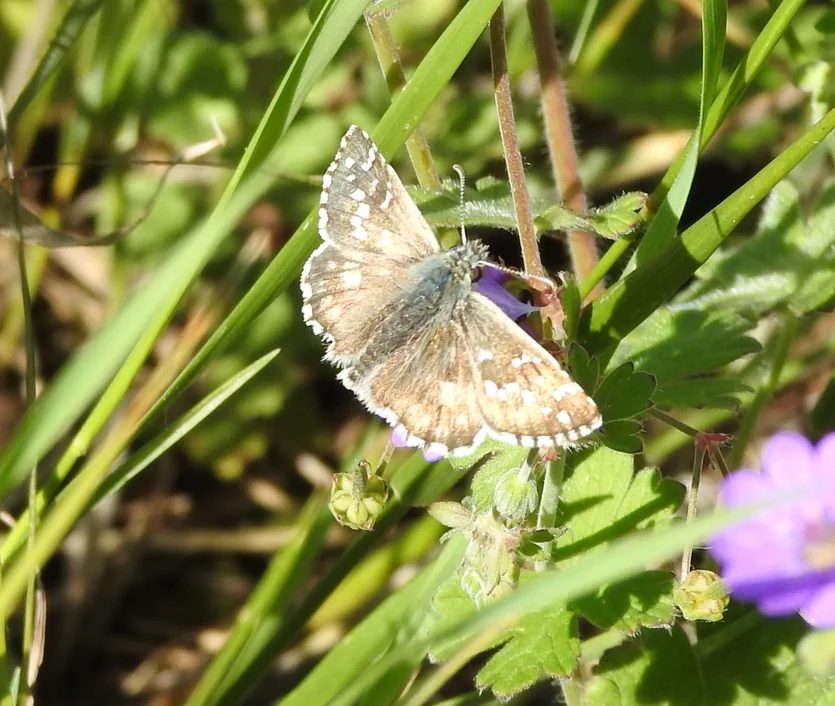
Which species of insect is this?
Pyrgus armoricanus
